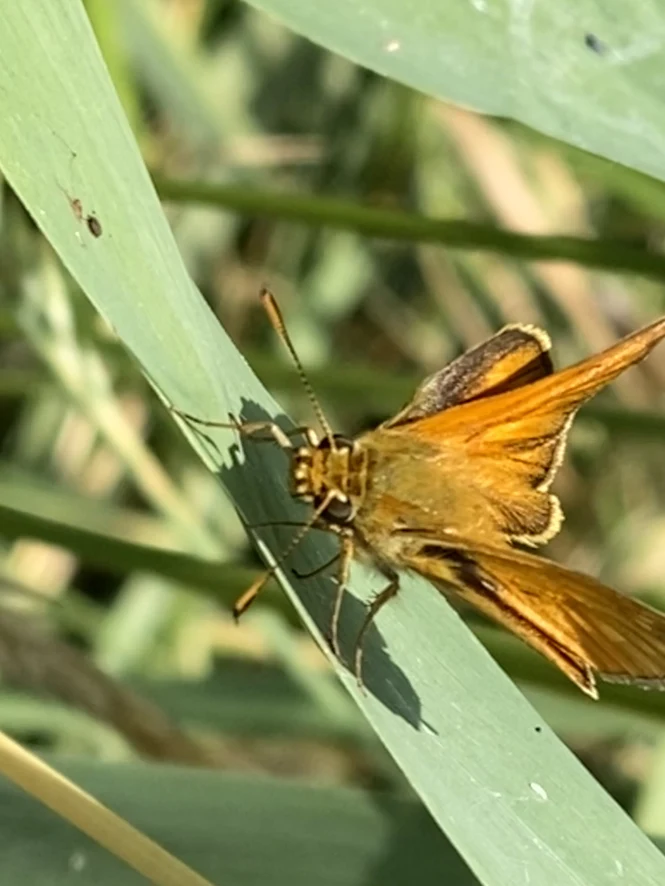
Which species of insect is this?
Ochlodes sylvanus (also Ochlodes venata)
